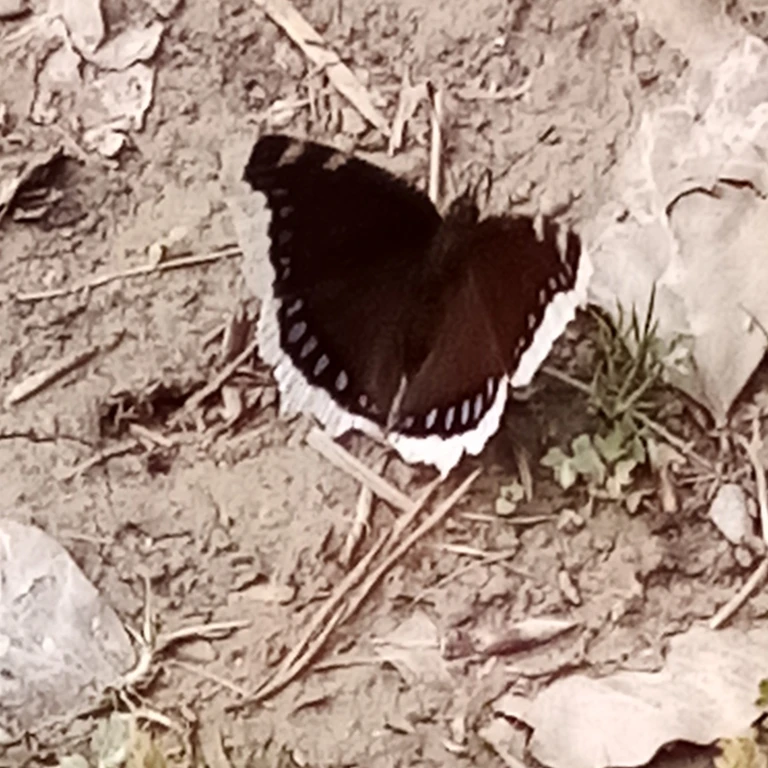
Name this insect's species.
Nymphalis antiopa
